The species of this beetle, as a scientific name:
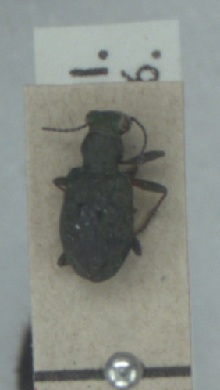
Elaphrus riparius
